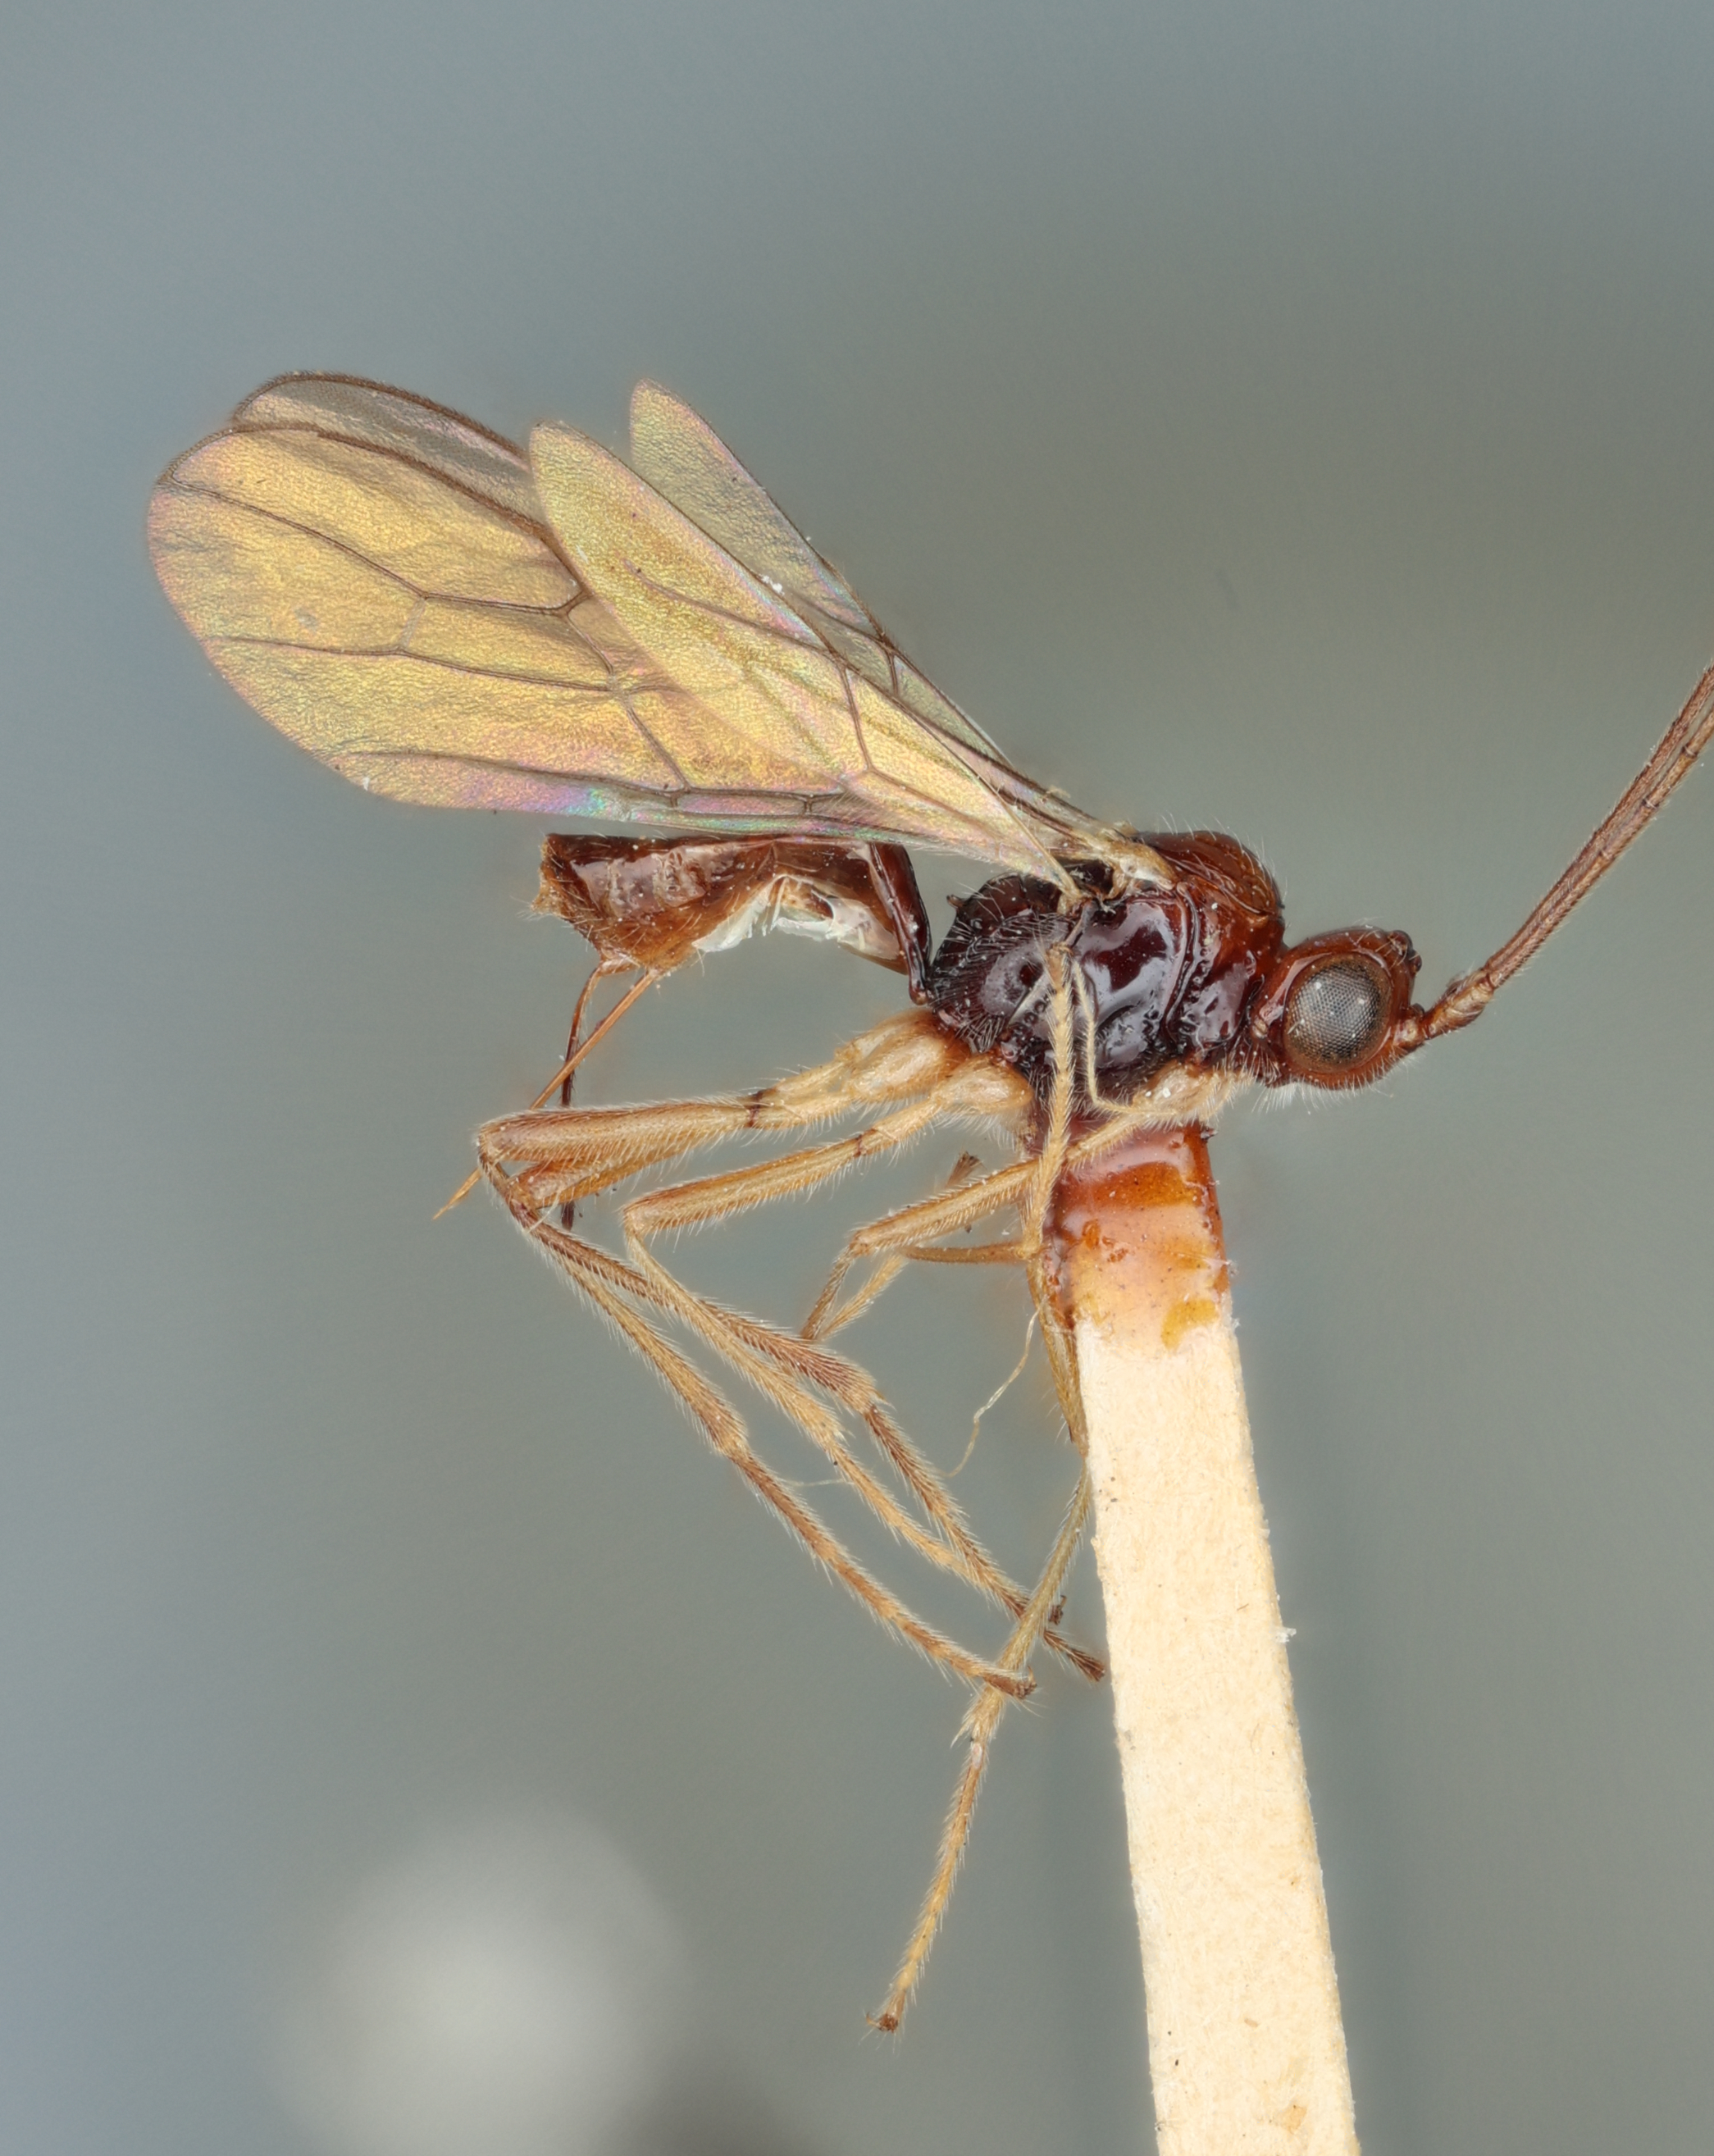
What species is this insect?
Phaenocarpa vegeta
